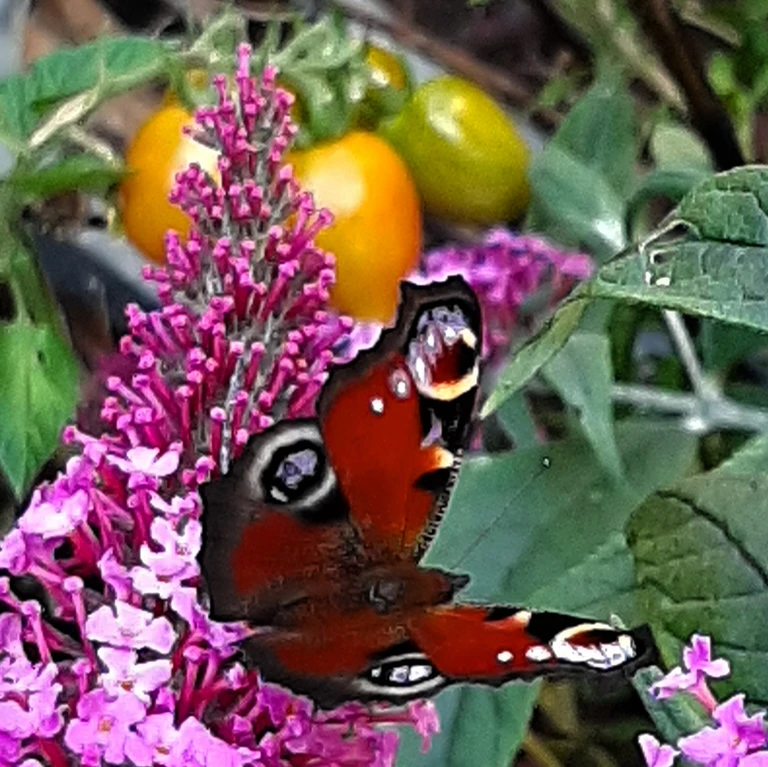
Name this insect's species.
Aglais io
